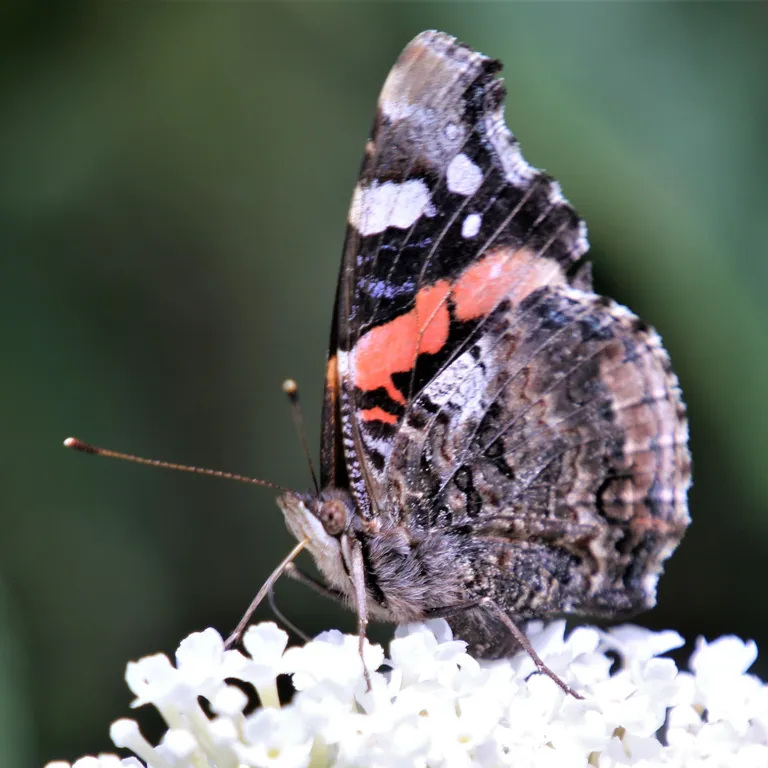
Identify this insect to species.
Vanessa atalanta
